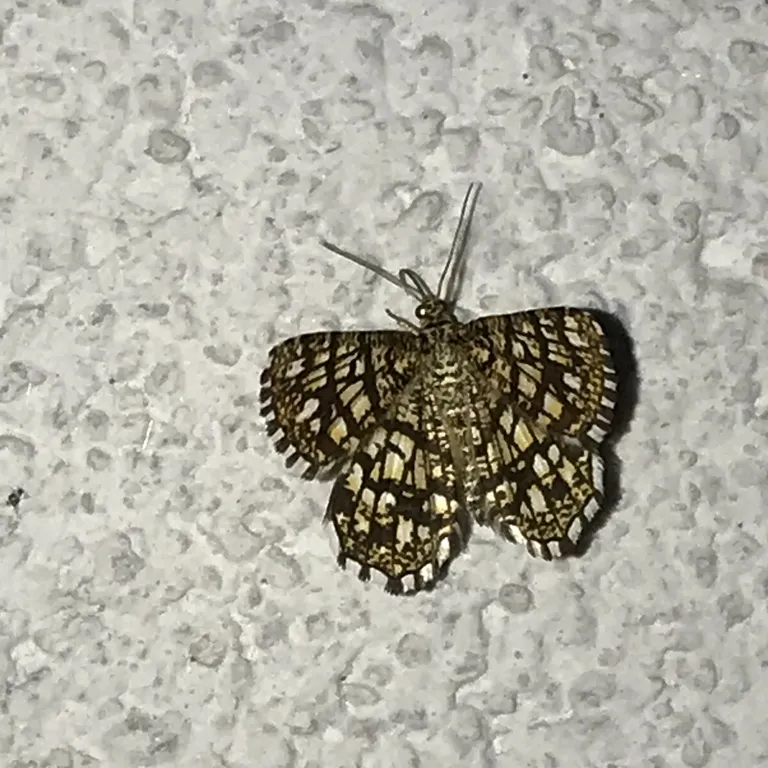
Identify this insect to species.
Chiasmia clathrata
